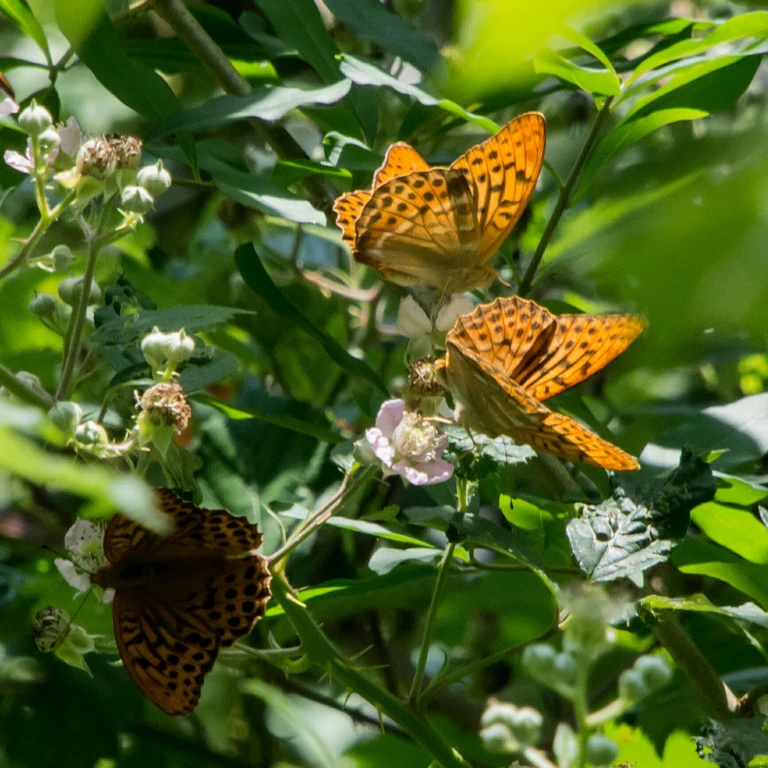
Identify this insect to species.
Argynnis paphia
